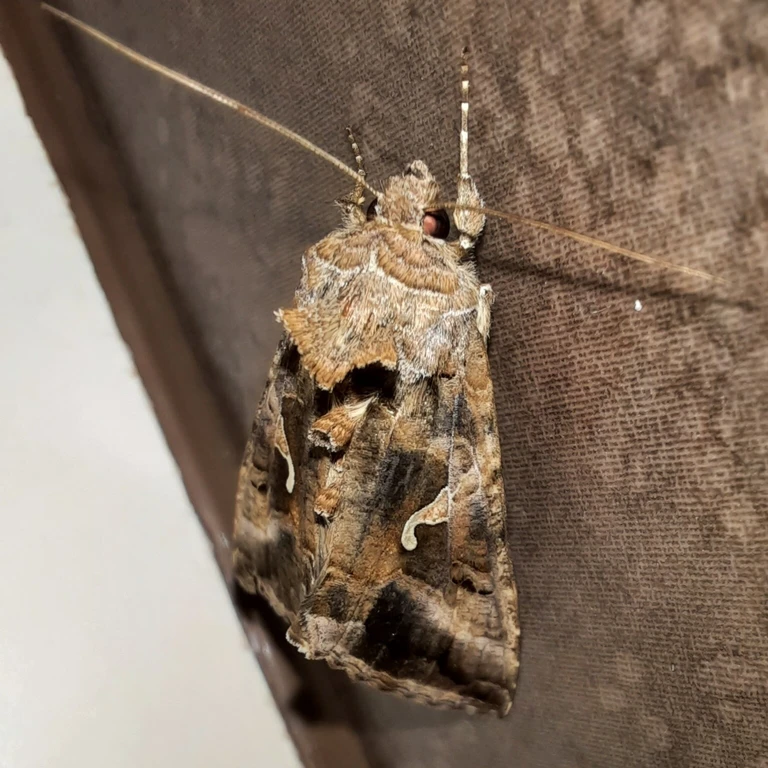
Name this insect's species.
Autographa gamma
